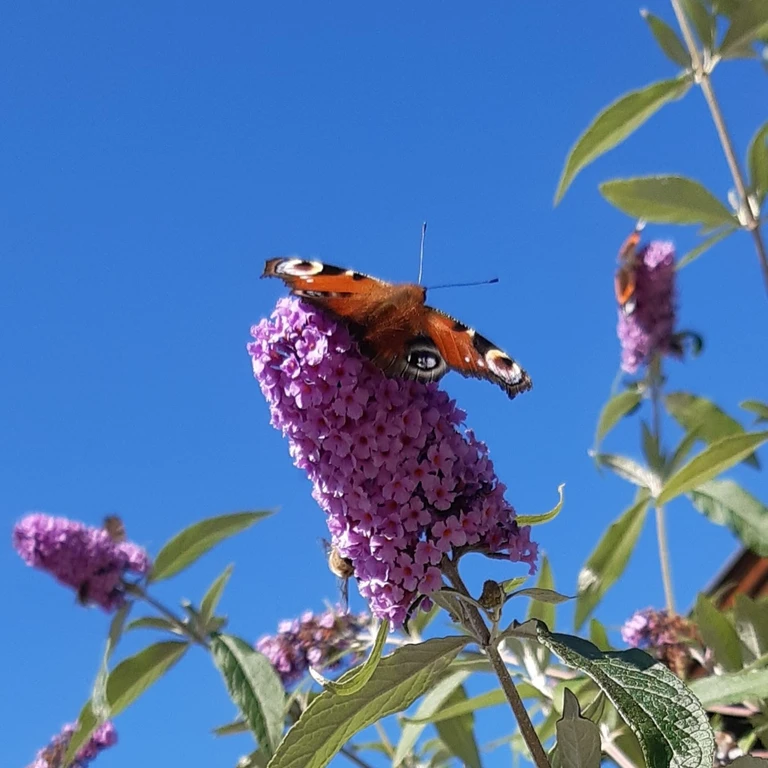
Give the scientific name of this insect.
Aglais io
